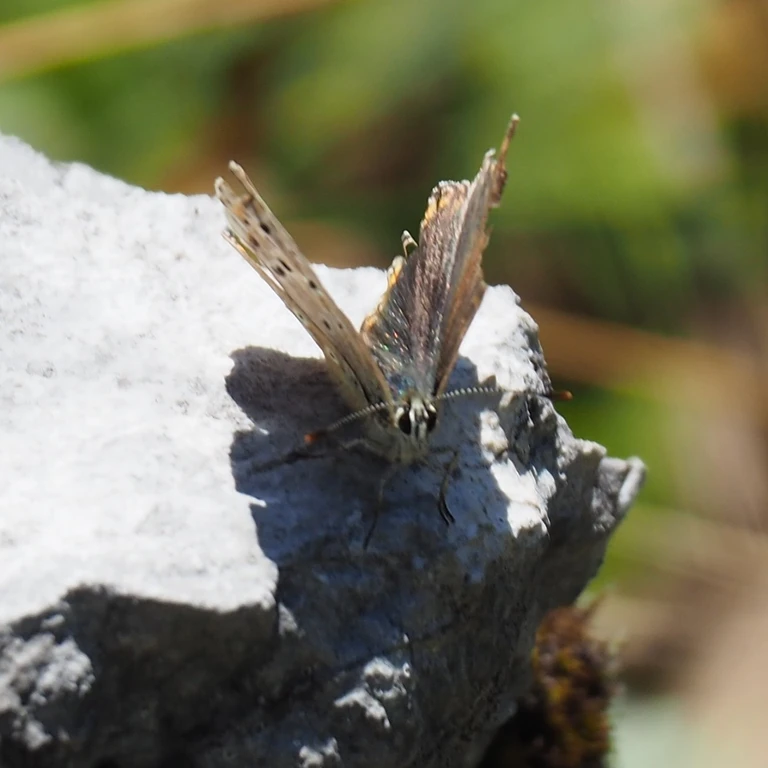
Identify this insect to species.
Lysandra coridon
